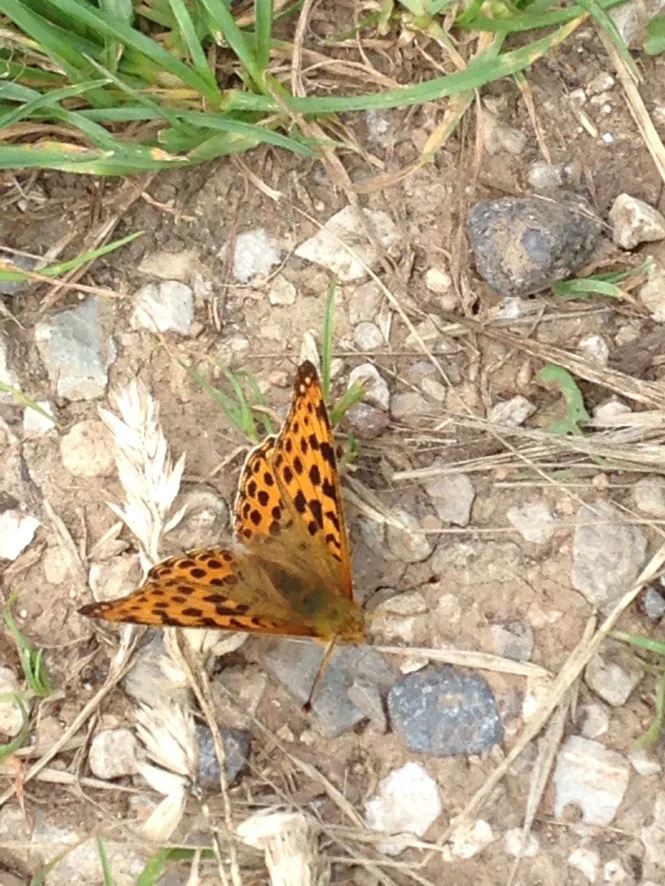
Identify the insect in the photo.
Issoria lathonia
